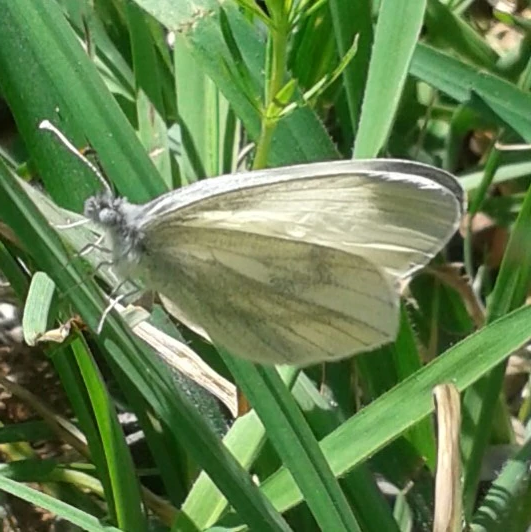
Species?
Leptidea sinapis/juvernica
